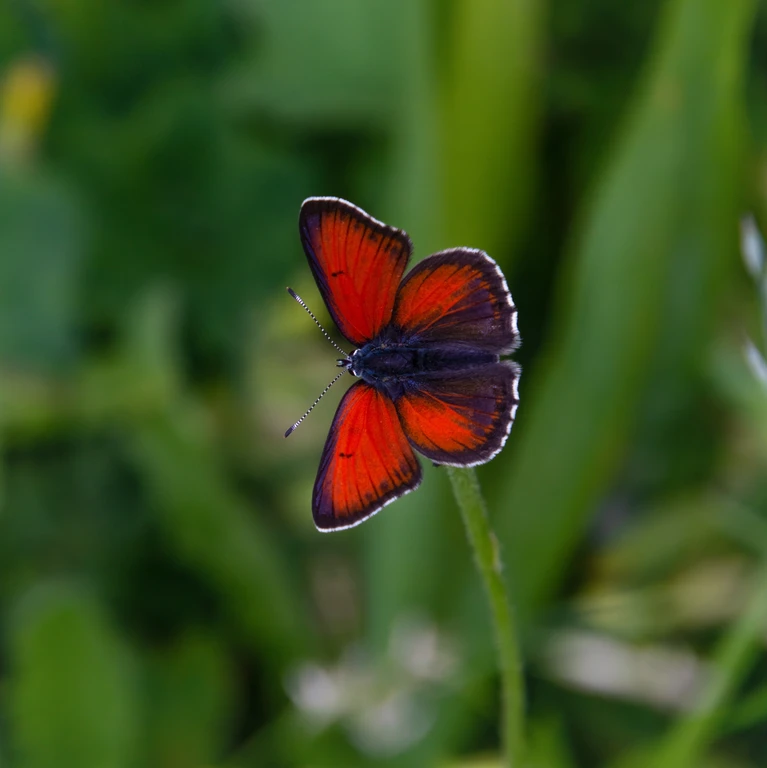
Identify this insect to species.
Lycaena hippothoe (also Palaeochrysophanus hippothoe)
